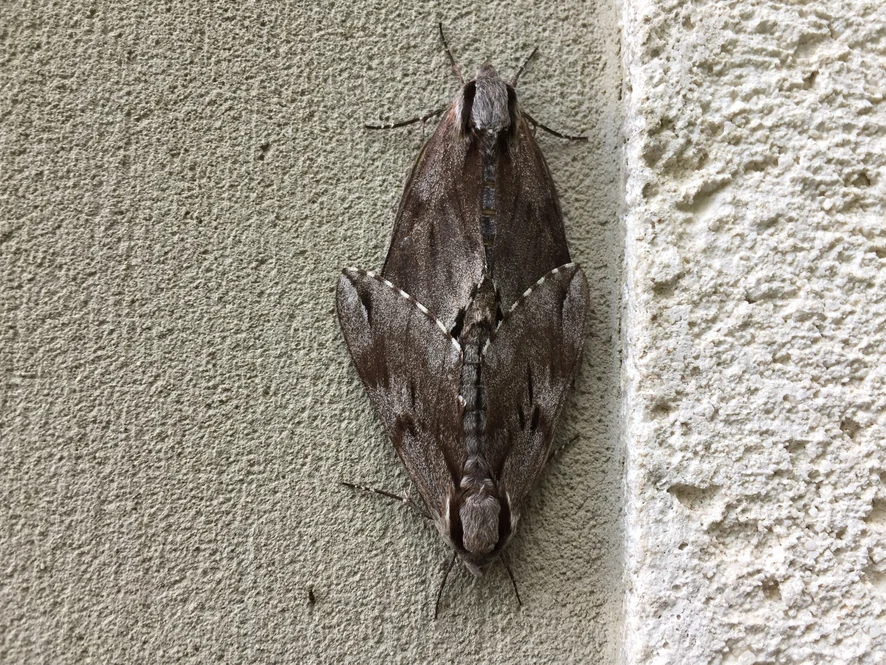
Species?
Sphinx pinastri
